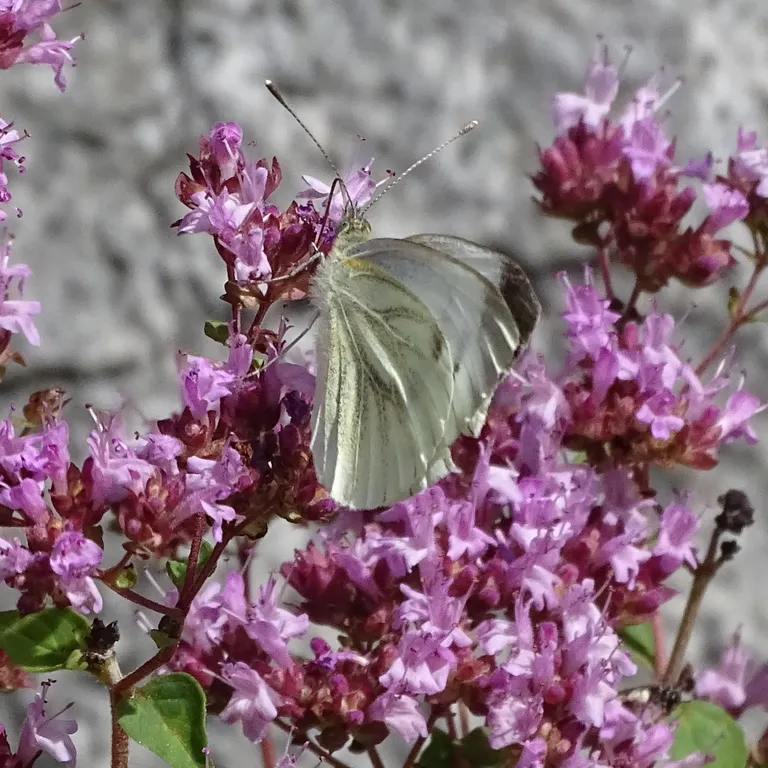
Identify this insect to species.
Pieris napi
